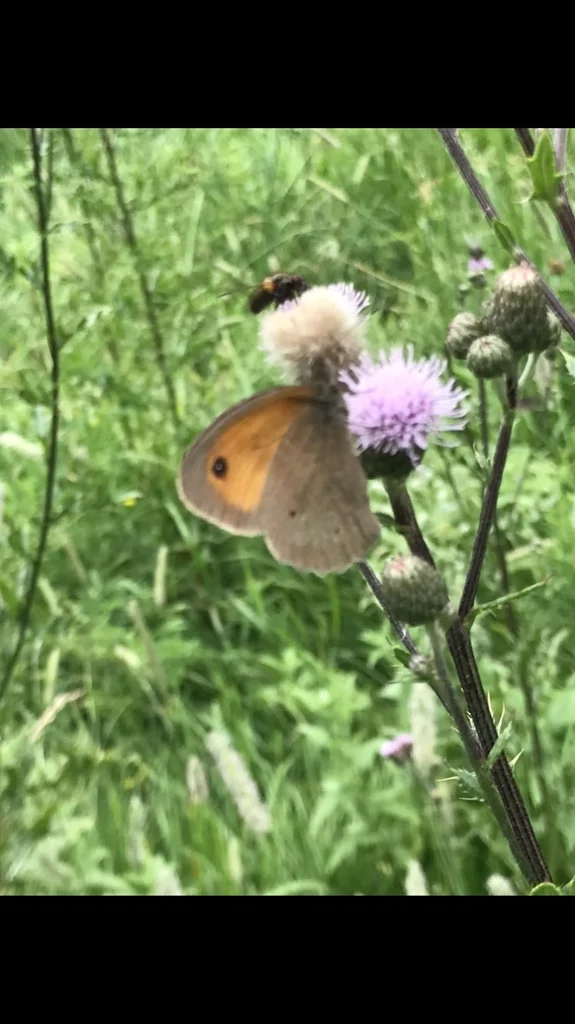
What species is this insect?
Maniola jurtina
